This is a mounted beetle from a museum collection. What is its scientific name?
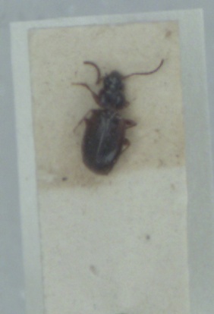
Trechus quadristriatus
